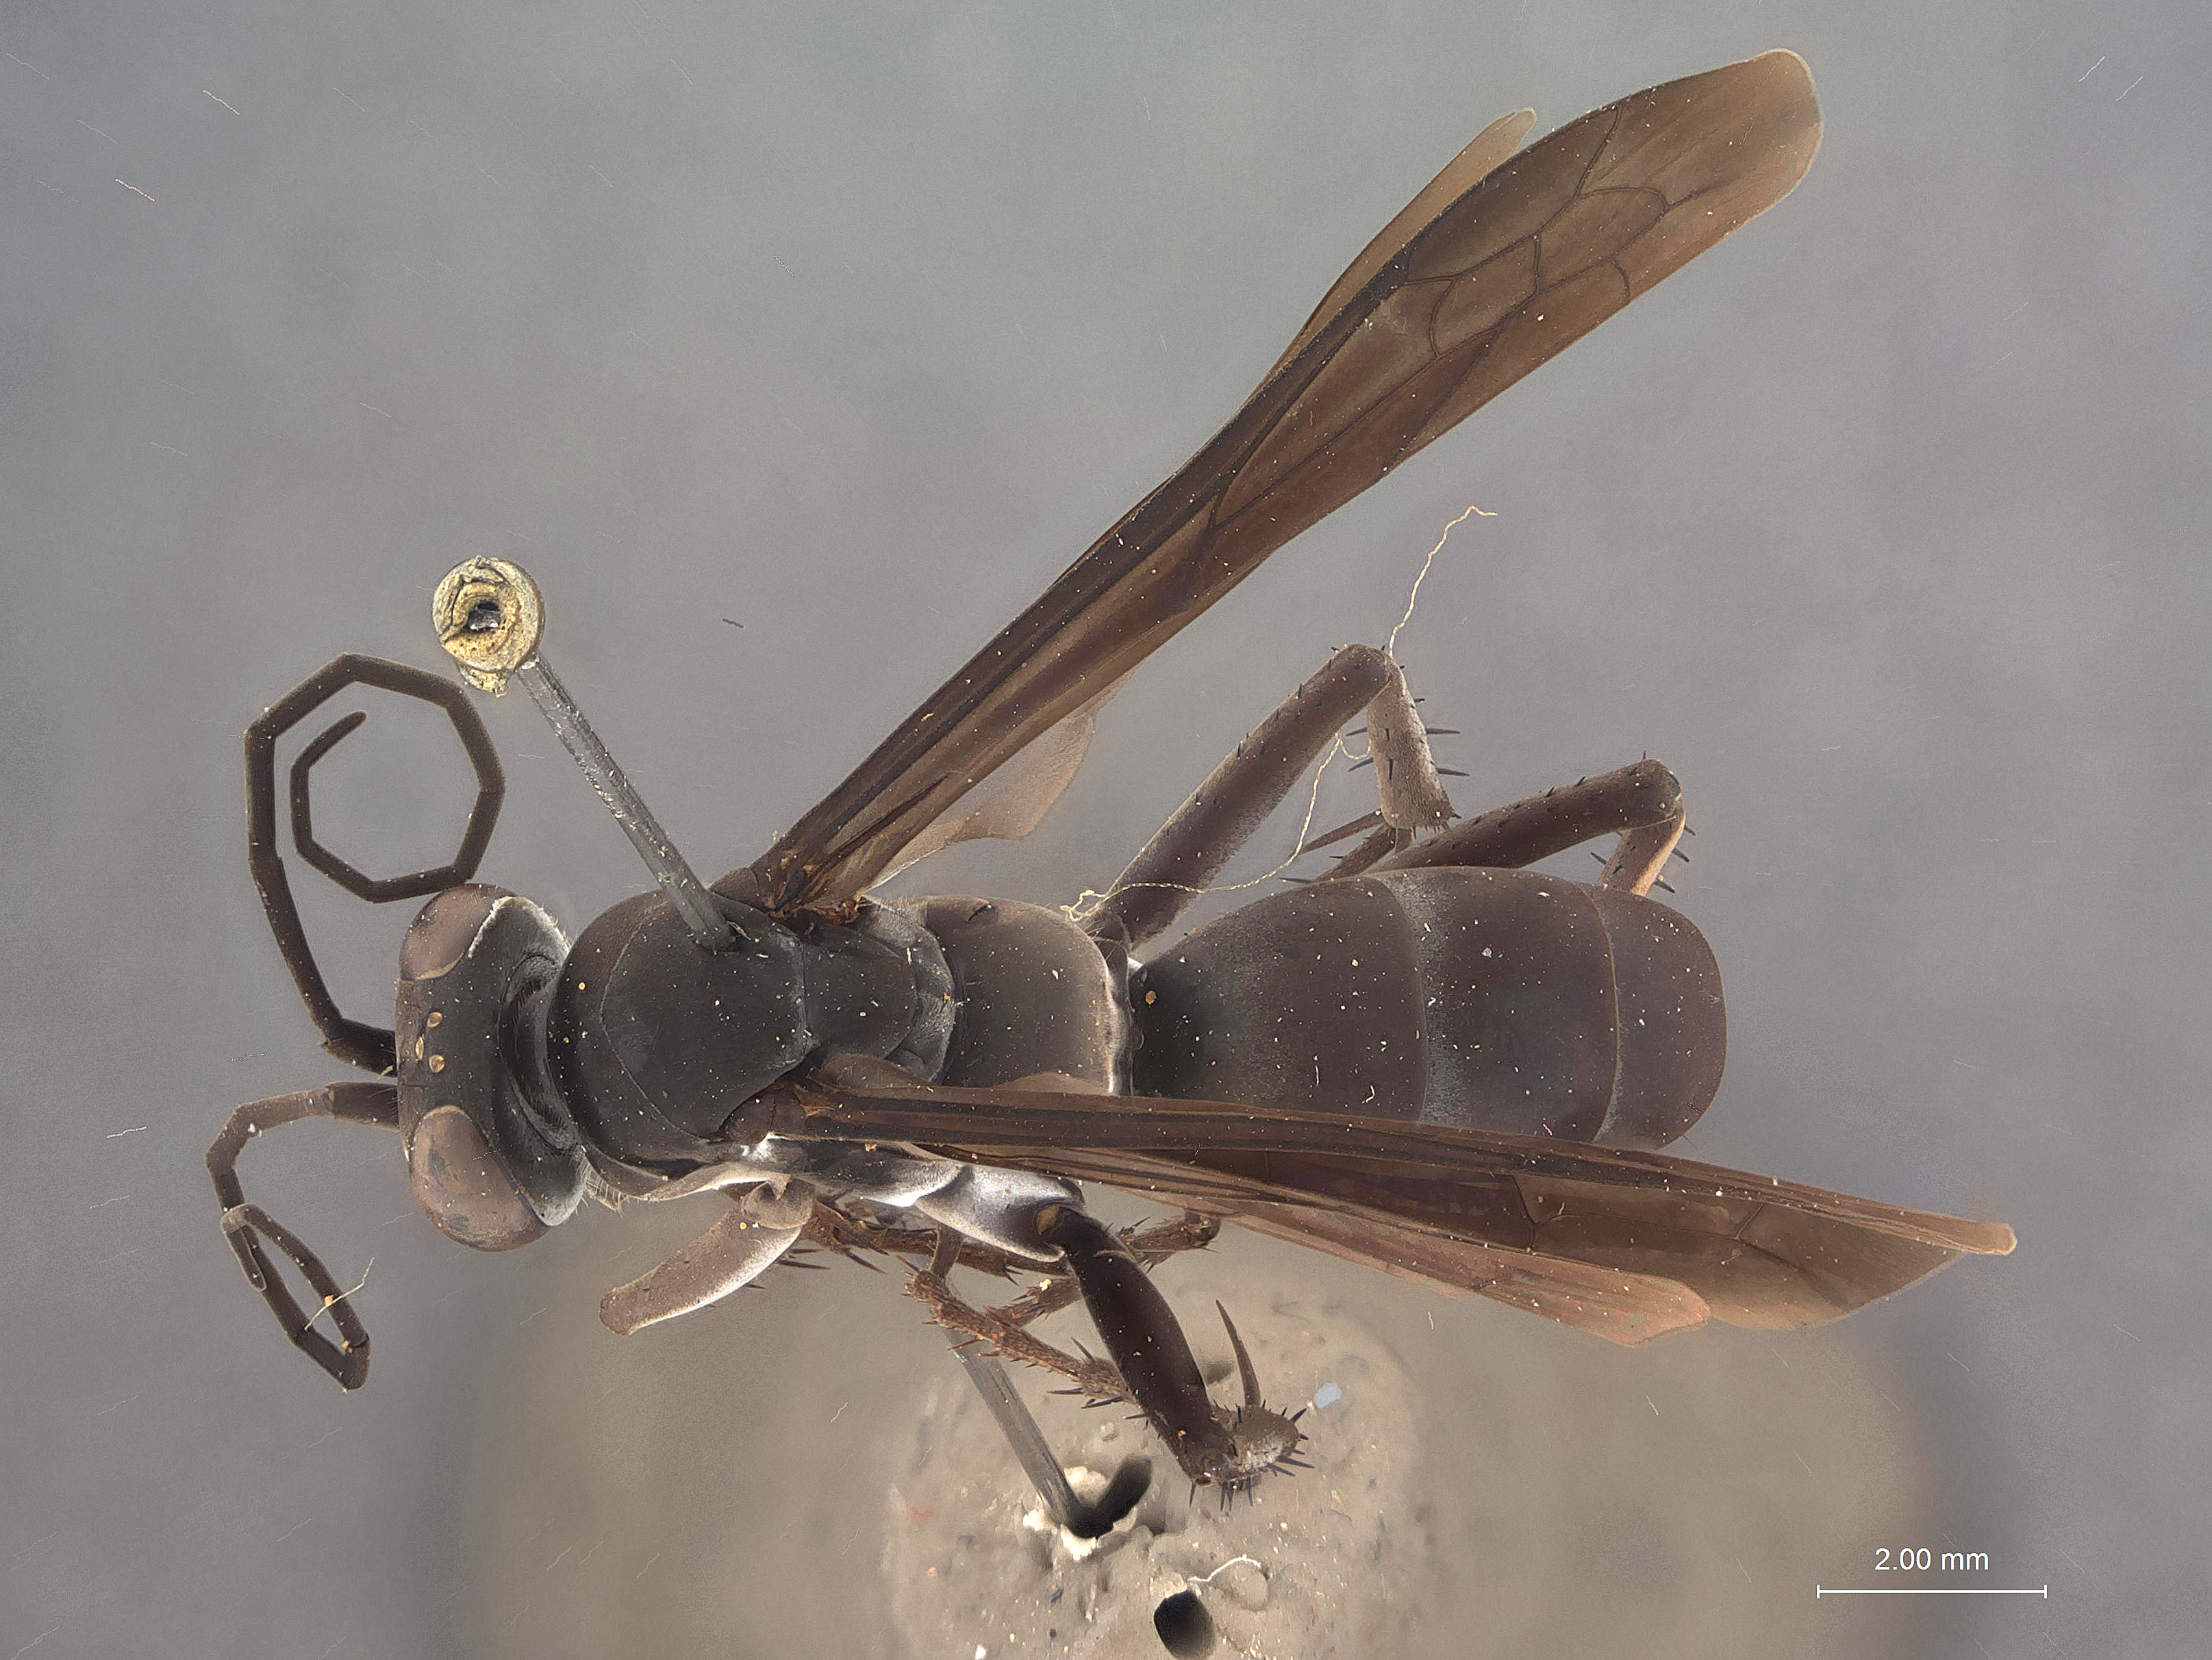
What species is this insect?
Anoplius surusumi
